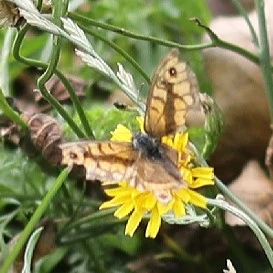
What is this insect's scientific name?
Lasiommata megera (also Pararge megera)
